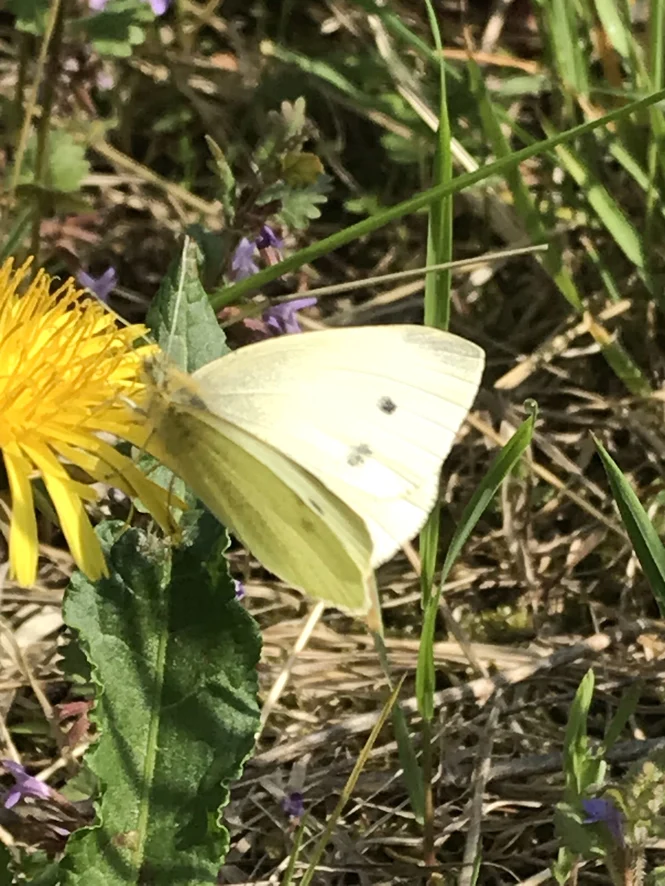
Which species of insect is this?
Pieris rapae
